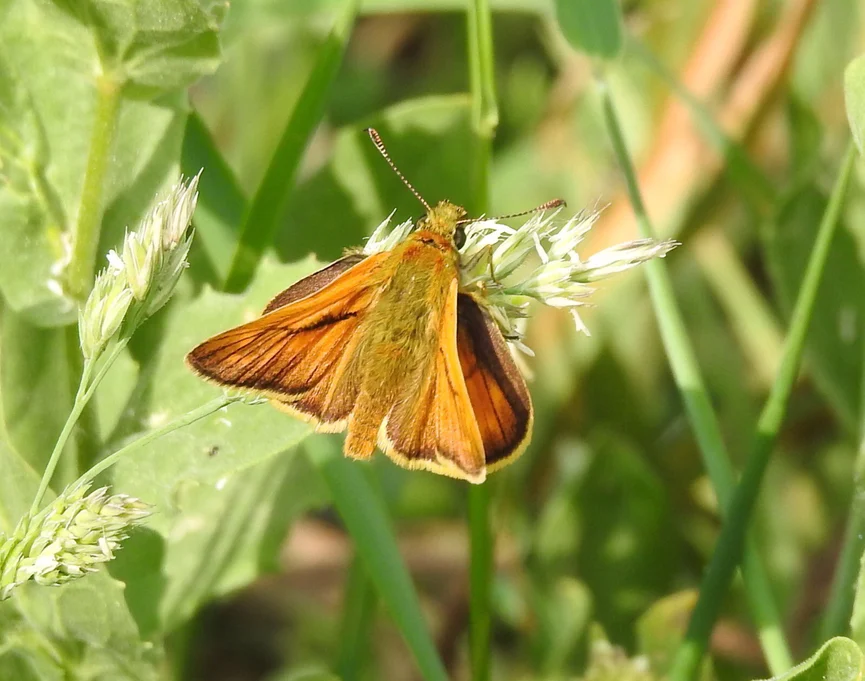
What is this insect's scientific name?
Ochlodes sylvanus (also Ochlodes venata)
